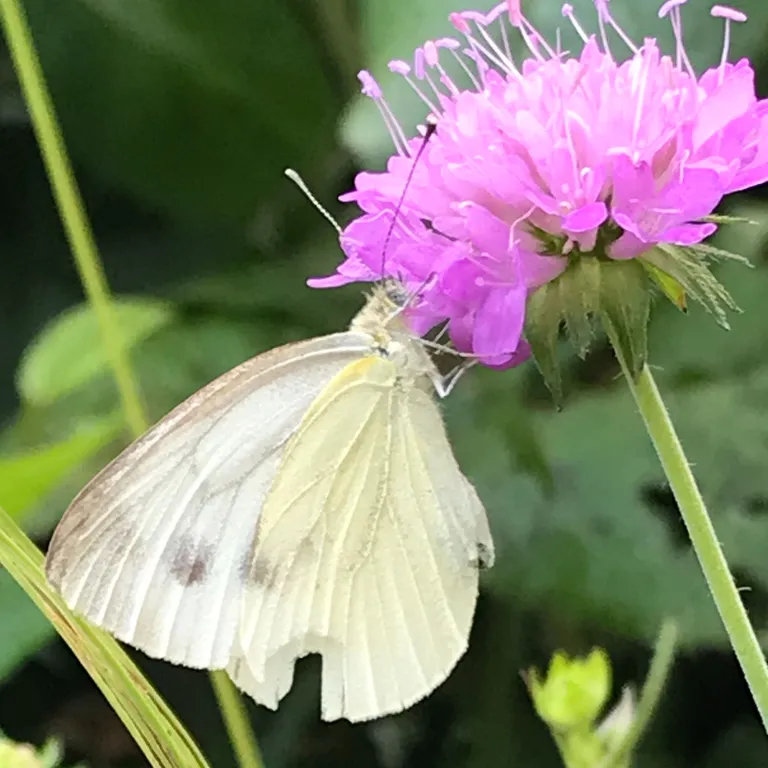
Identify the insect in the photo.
Pieris napi
